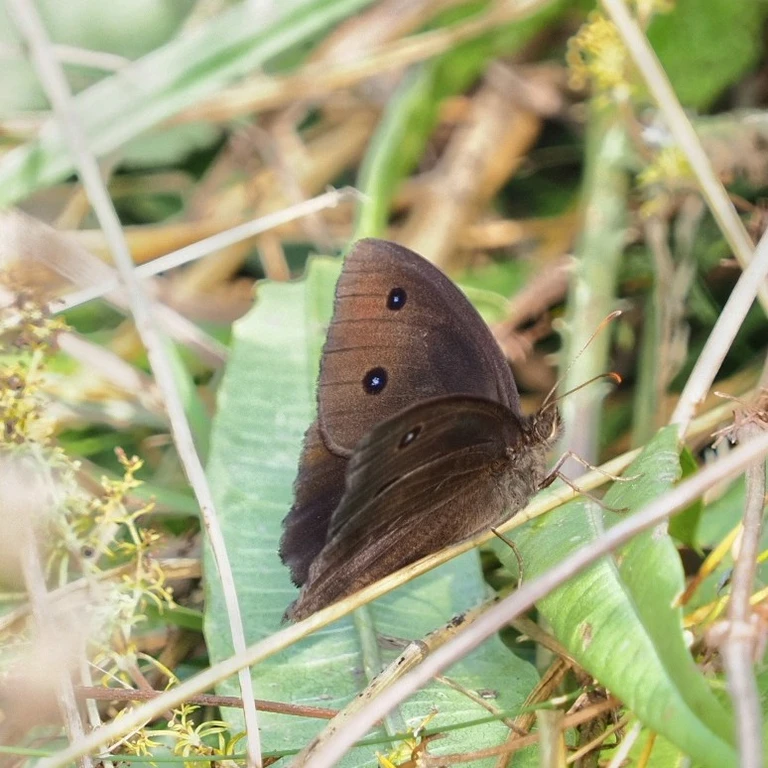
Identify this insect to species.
Minois dryas
